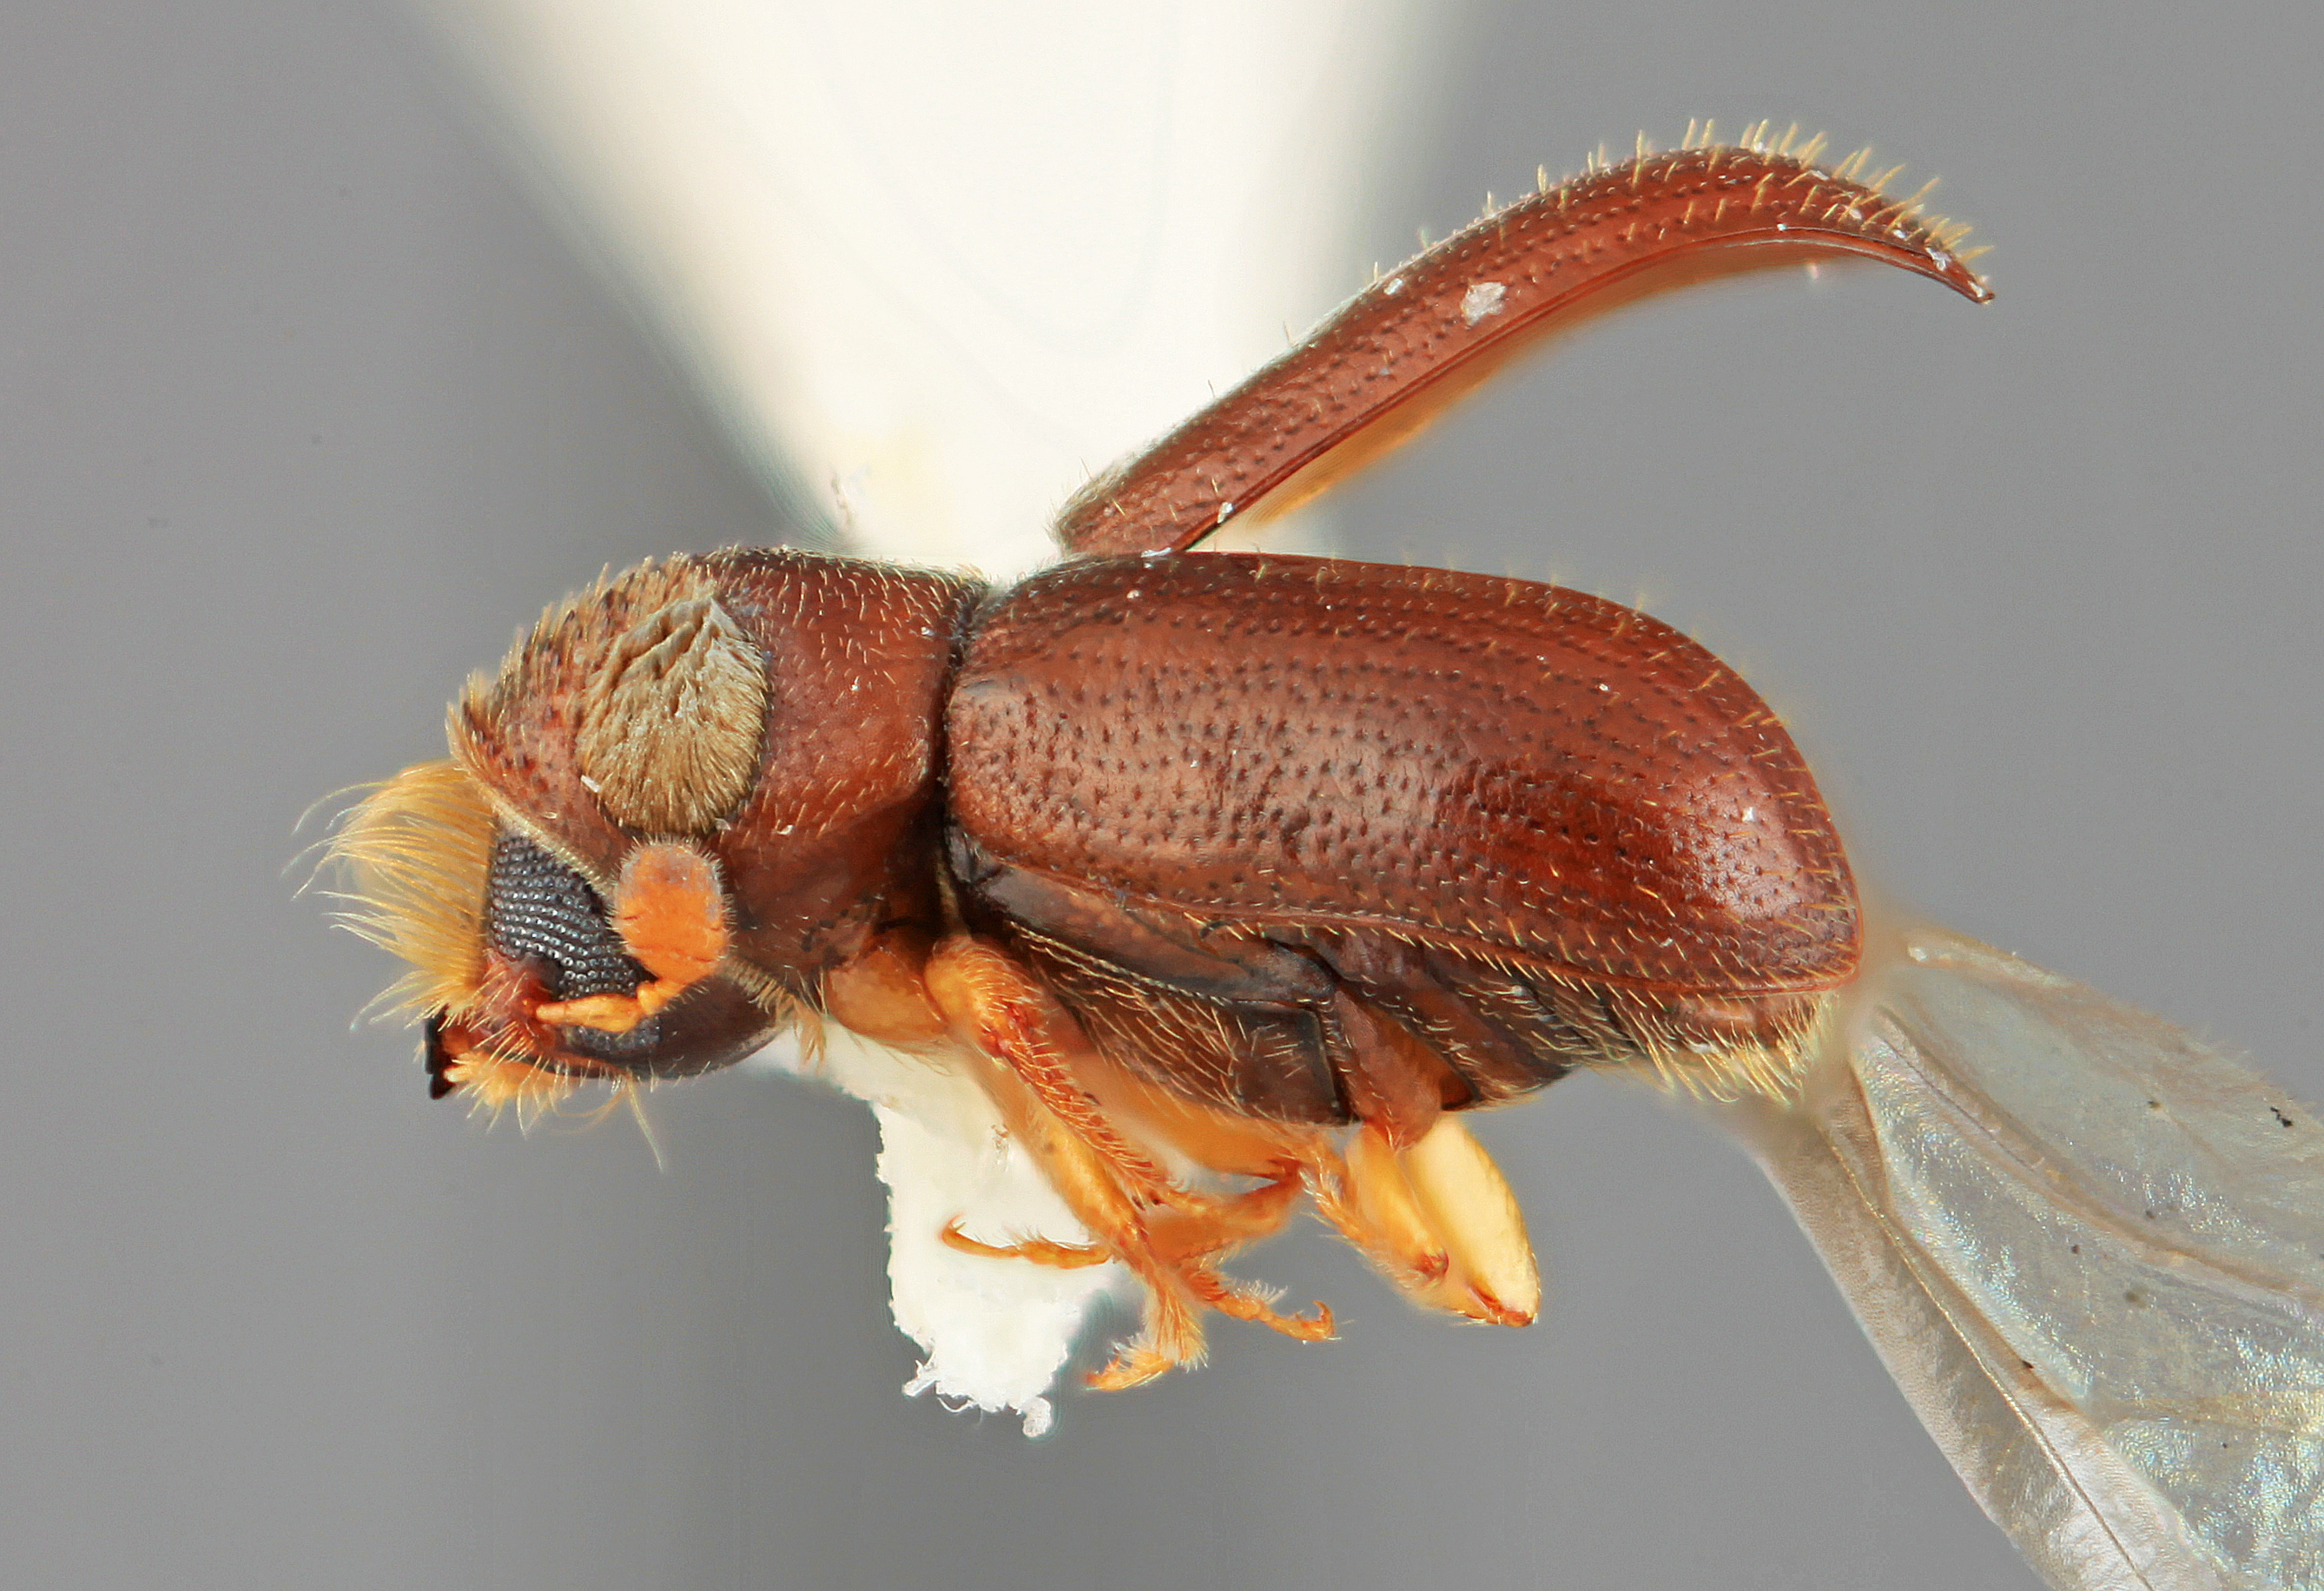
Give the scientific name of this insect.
Pityoborus frontalis
